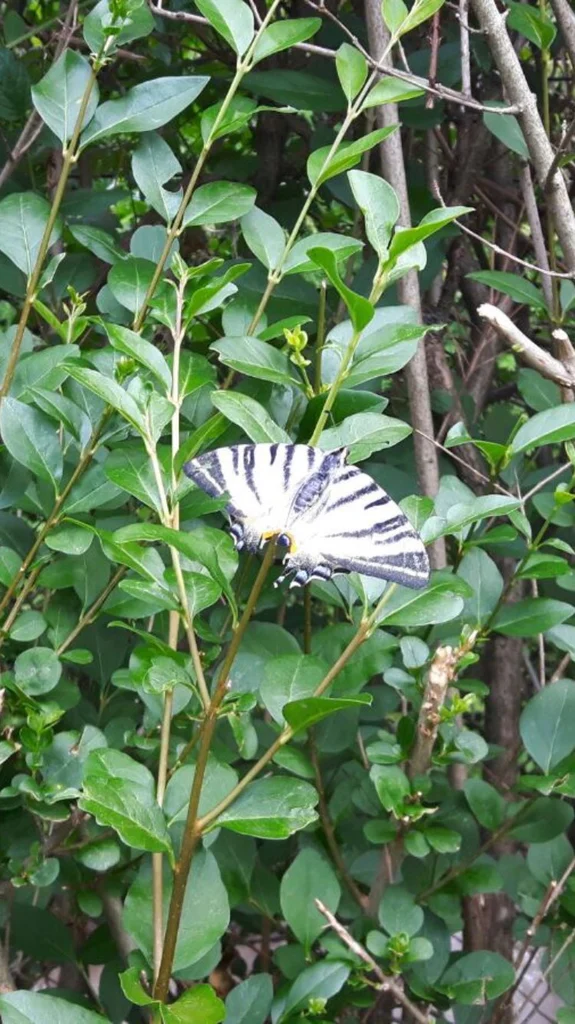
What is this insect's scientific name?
Iphiclides podalirius
